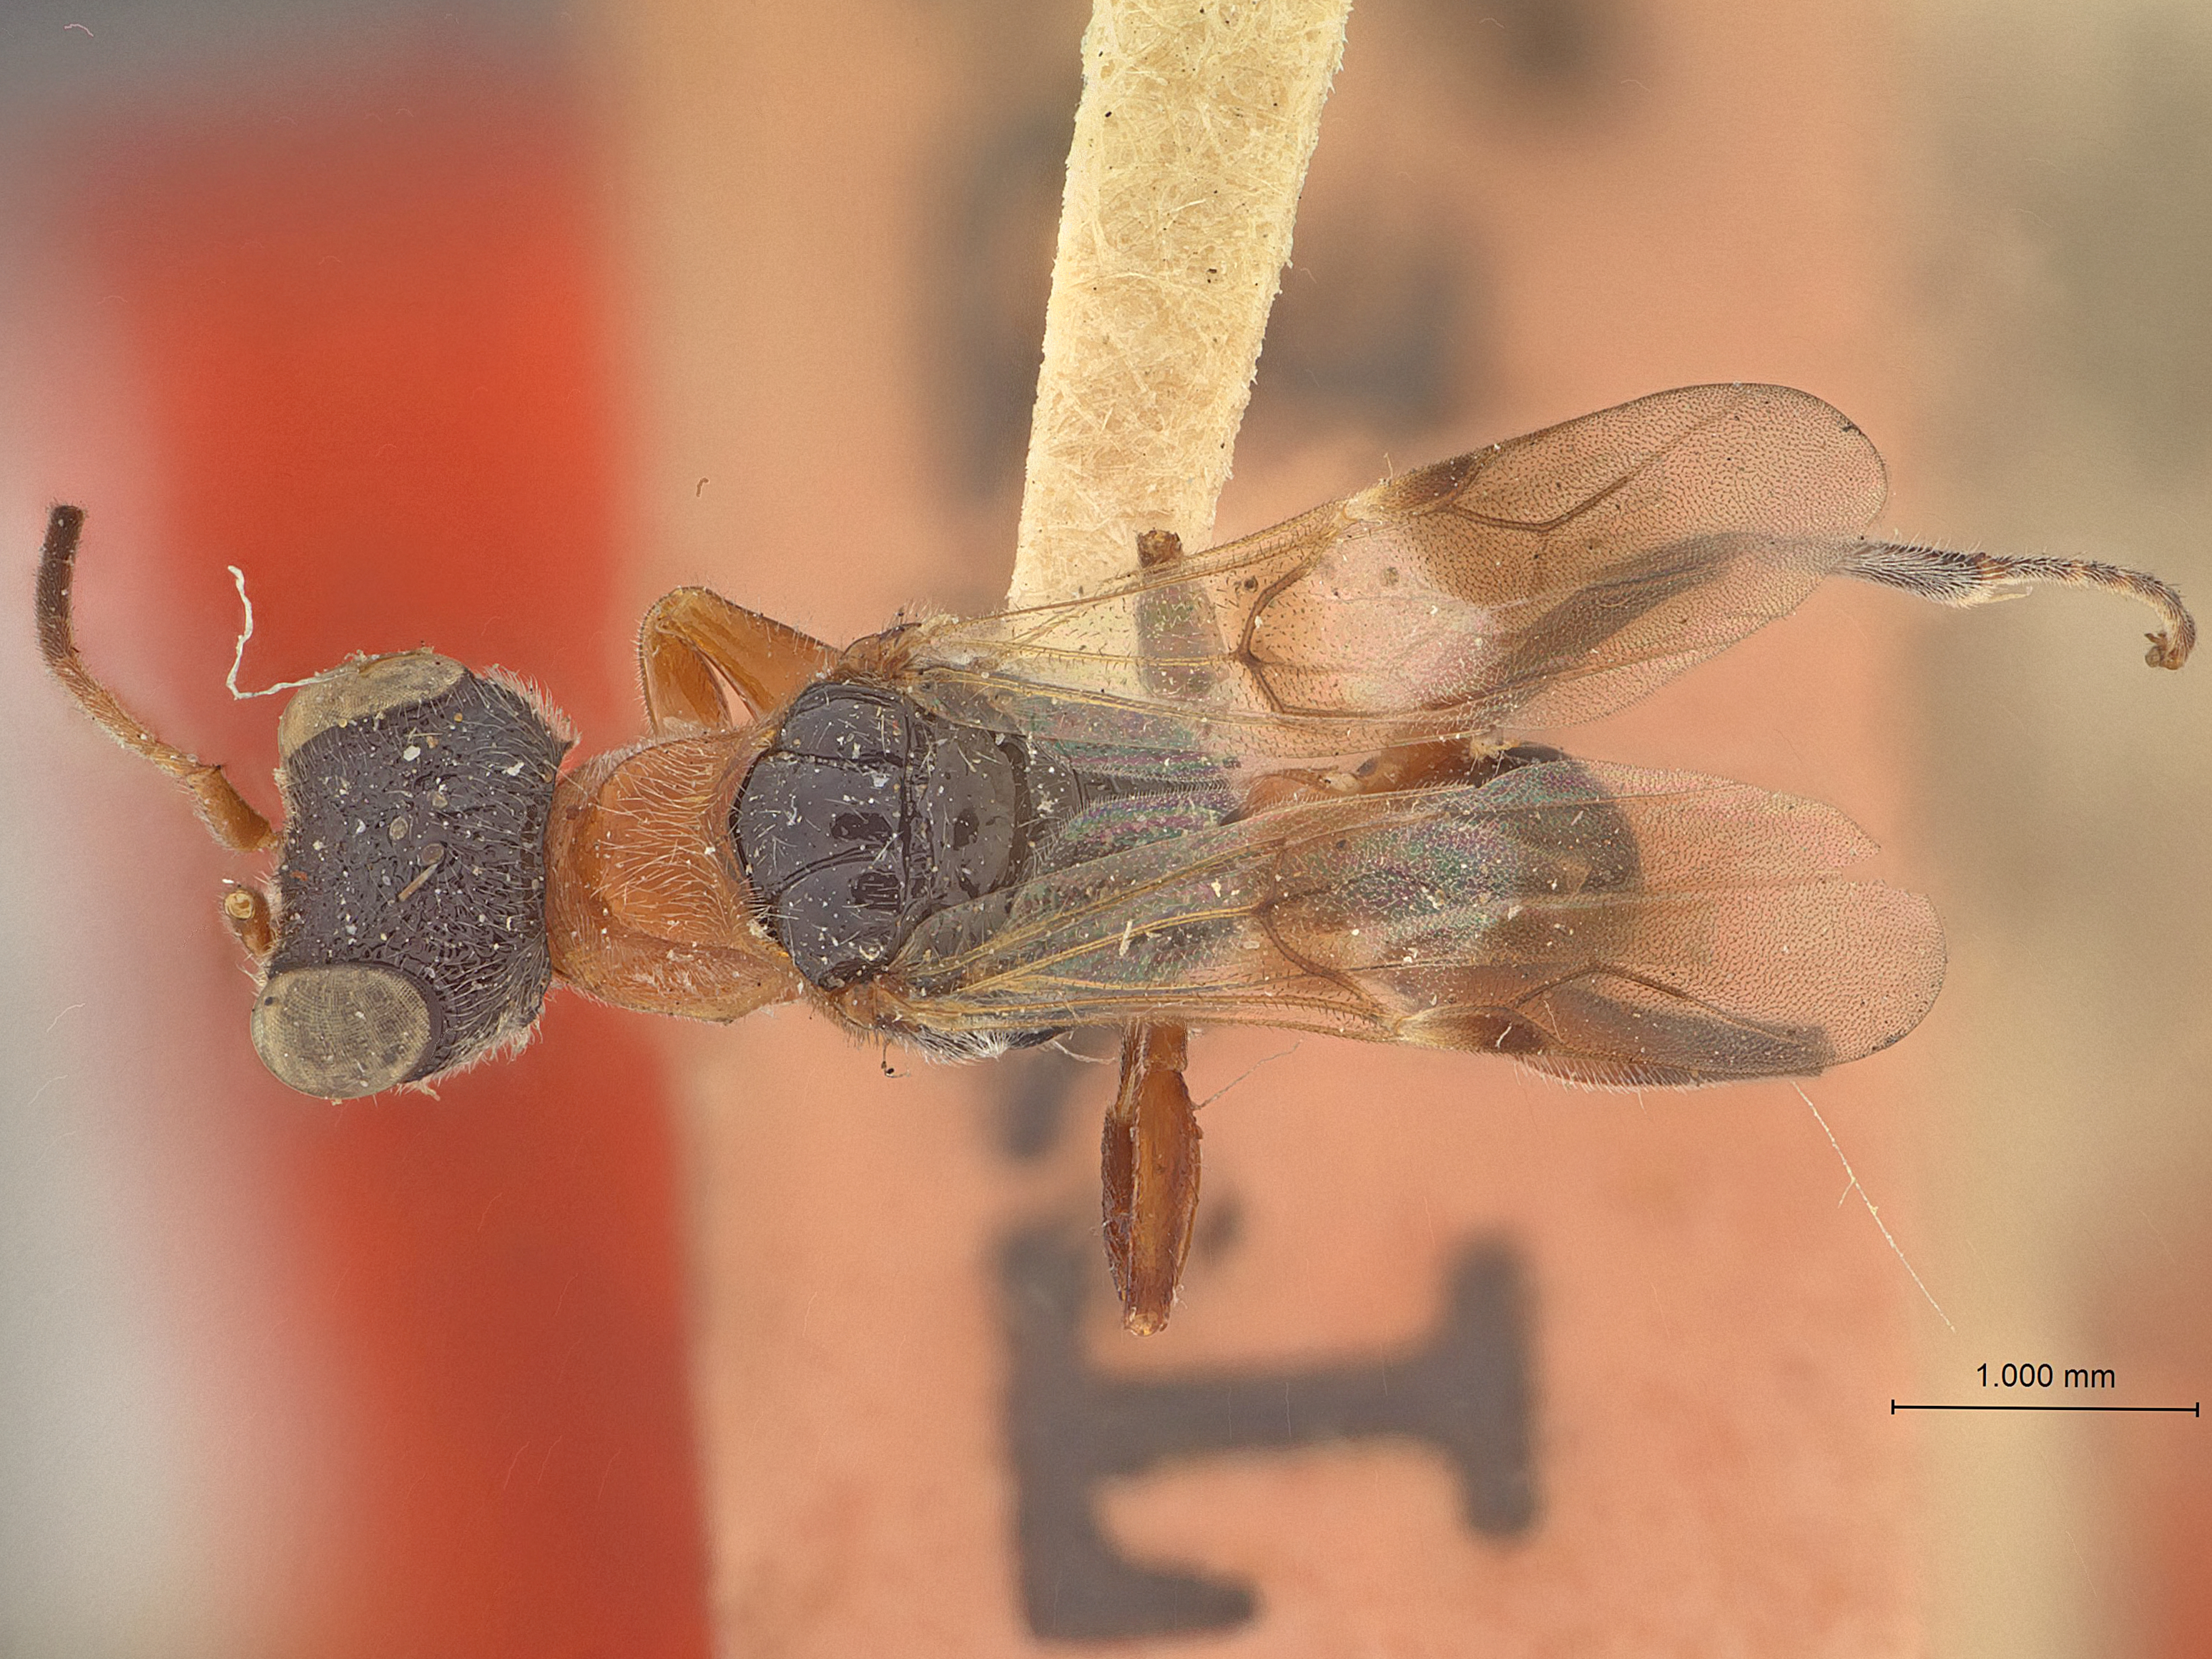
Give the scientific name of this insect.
Chelogynus schaefferi
